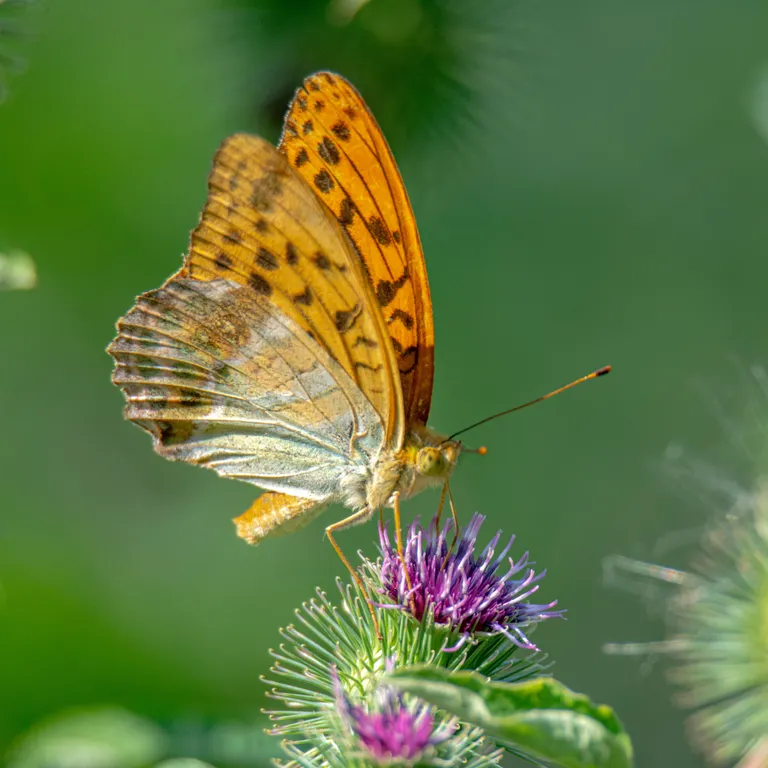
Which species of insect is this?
Argynnis paphia
